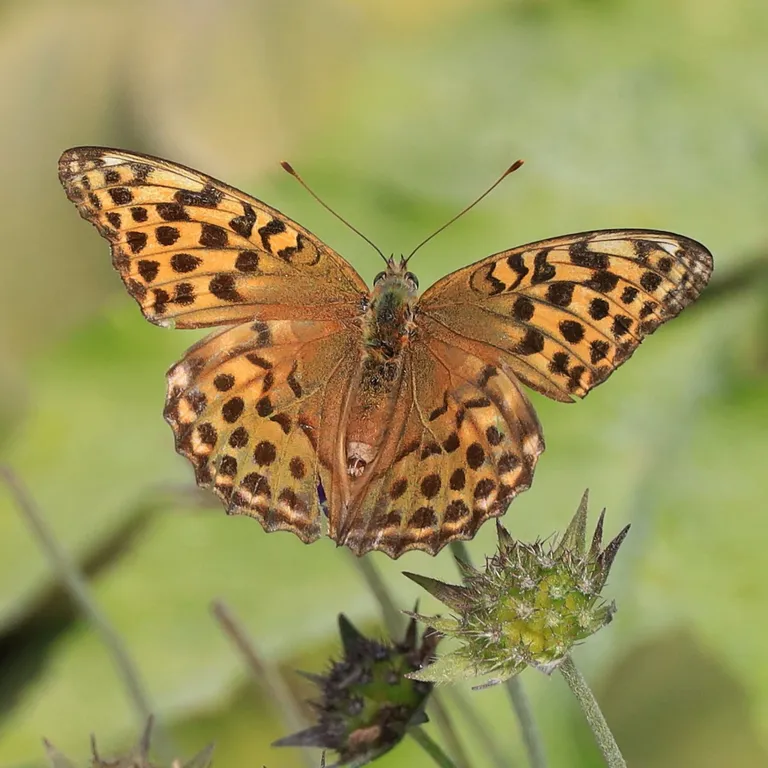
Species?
Argynnis paphia
